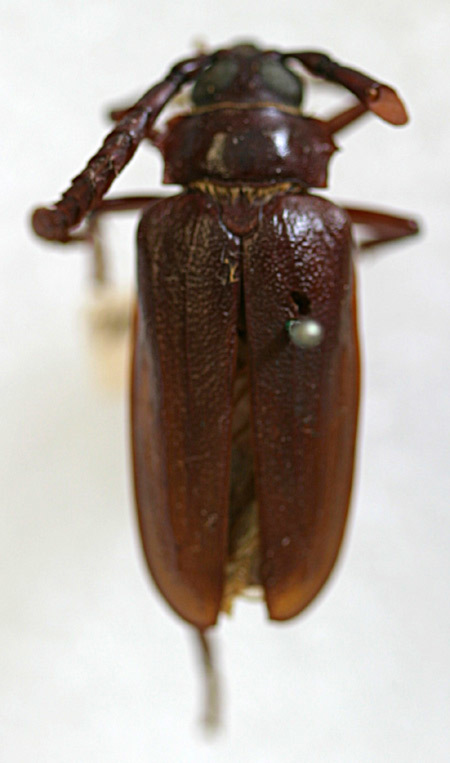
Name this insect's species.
Prionus imbricornis (also Prionus mimus)
